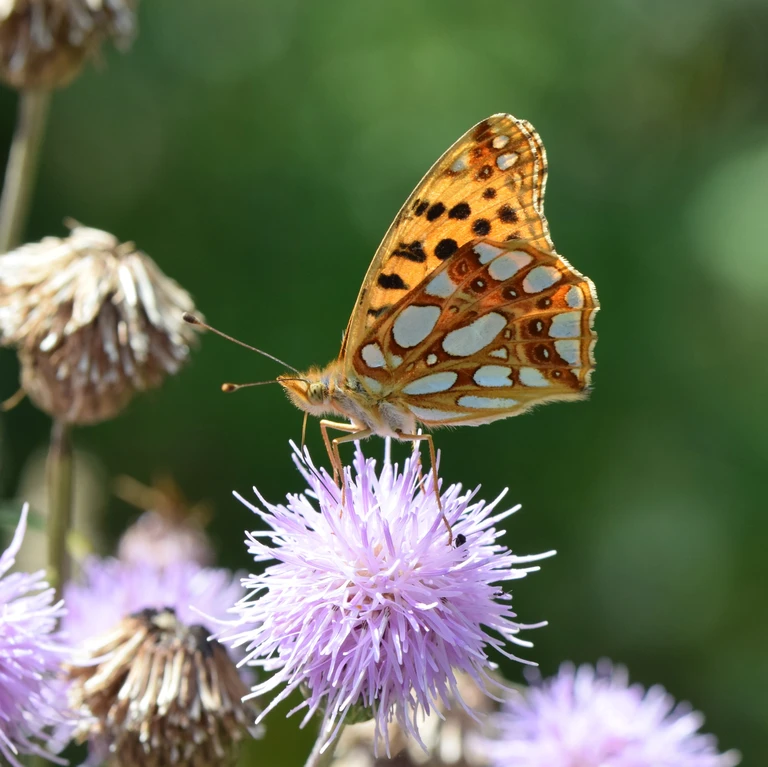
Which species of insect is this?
Issoria lathonia
